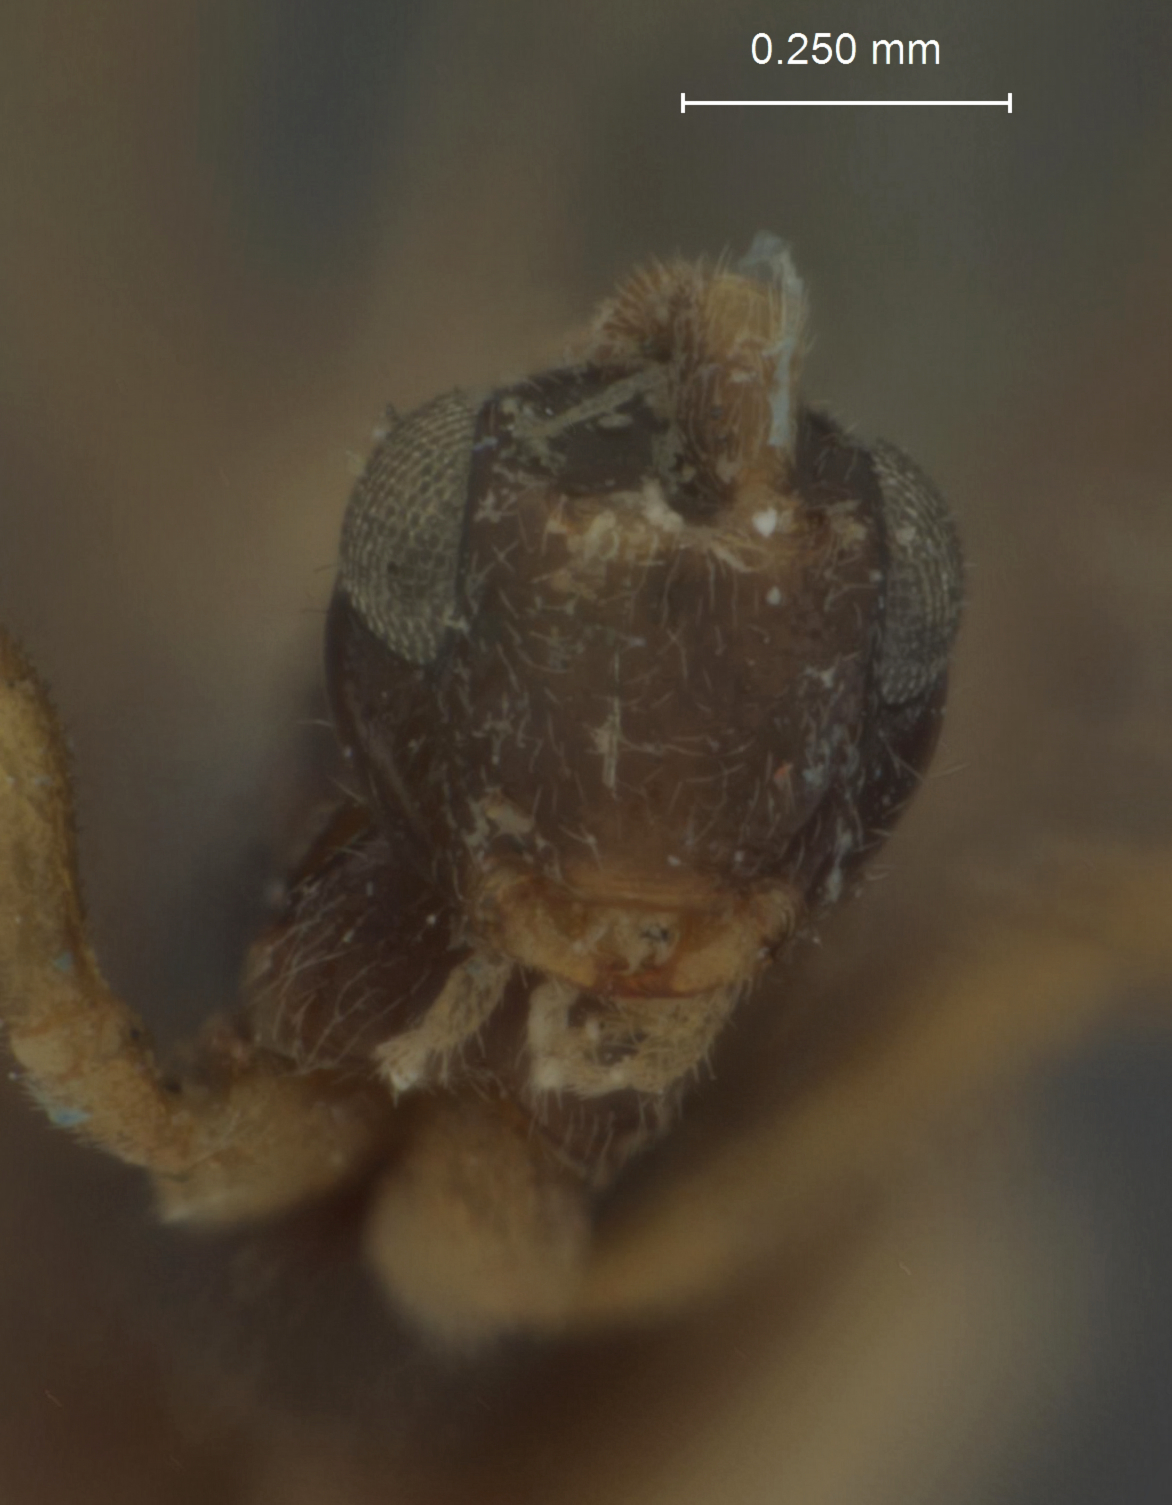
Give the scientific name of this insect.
Stenomacrus borealis
